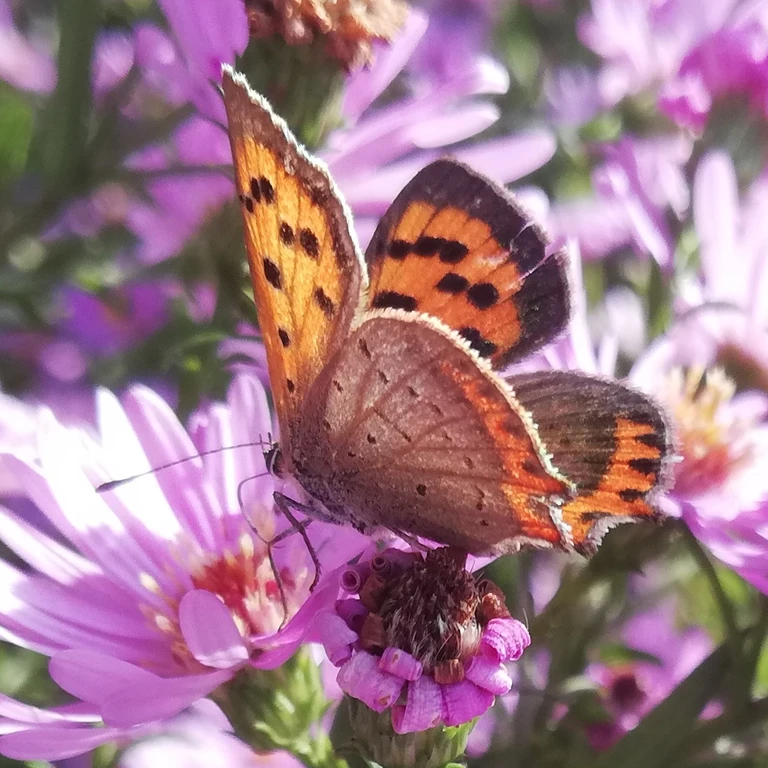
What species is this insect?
Lycaena phlaeas
